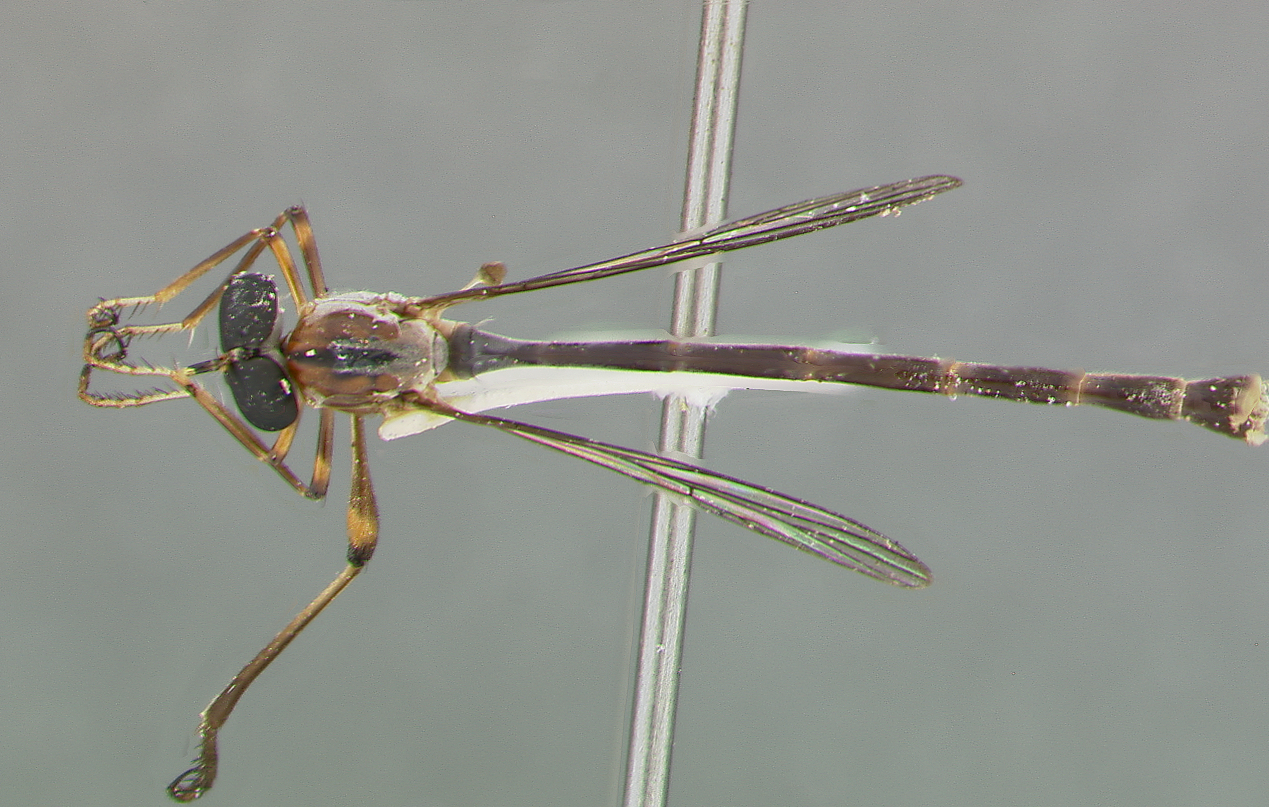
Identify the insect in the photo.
Leptogaster jamaicensis
